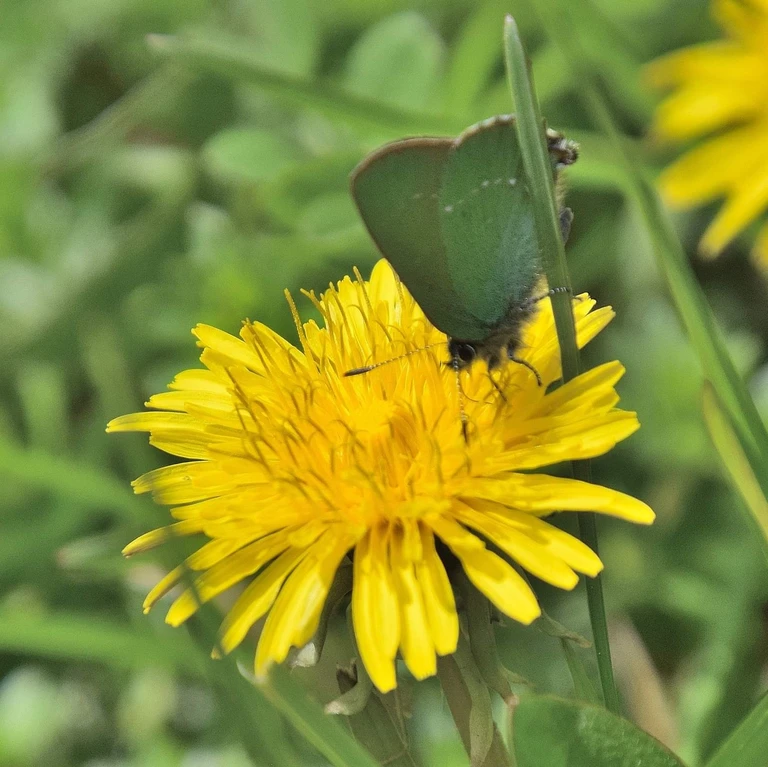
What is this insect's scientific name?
Callophrys rubi
